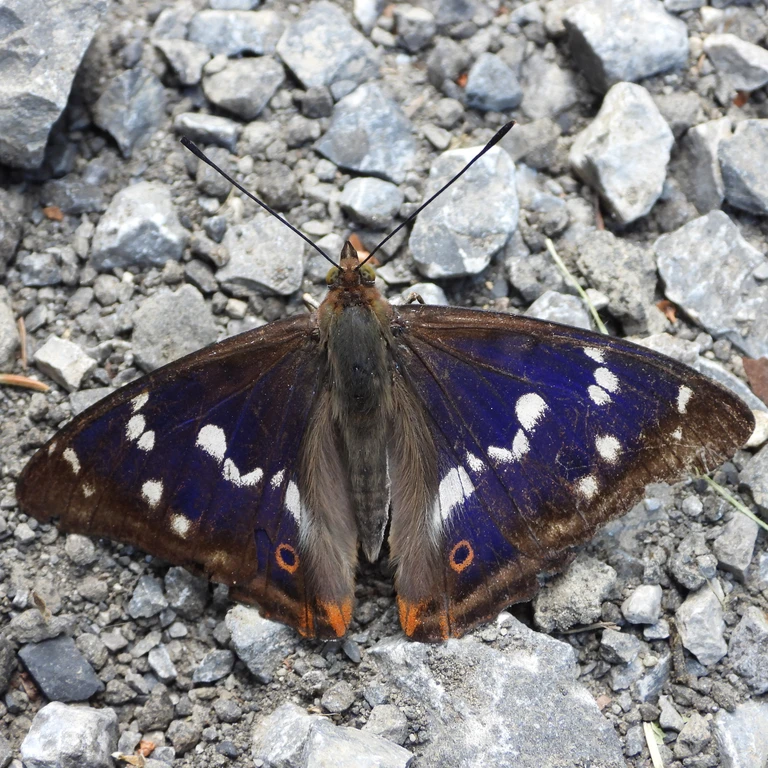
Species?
Apatura iris
